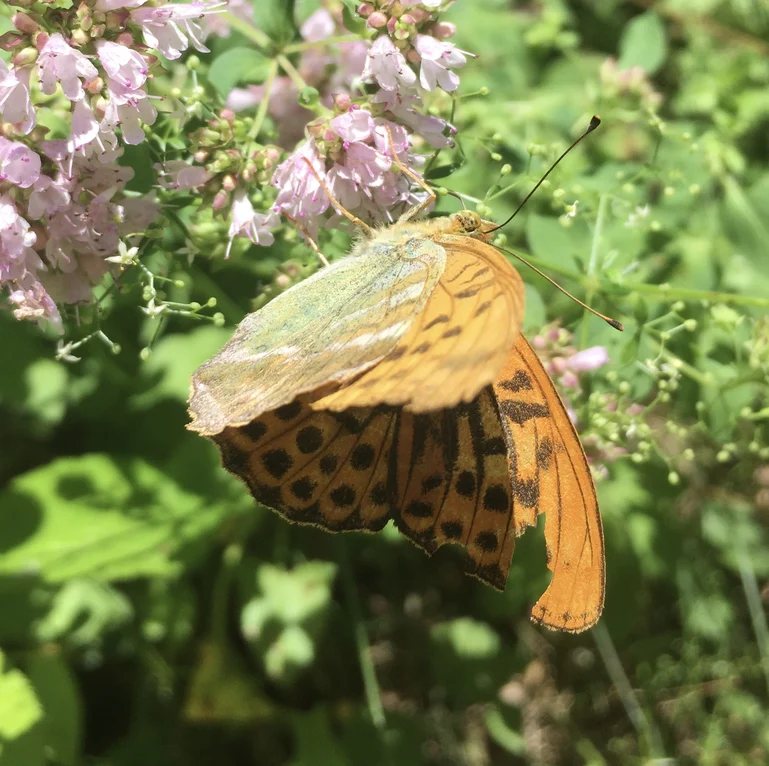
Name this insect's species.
Argynnis paphia
